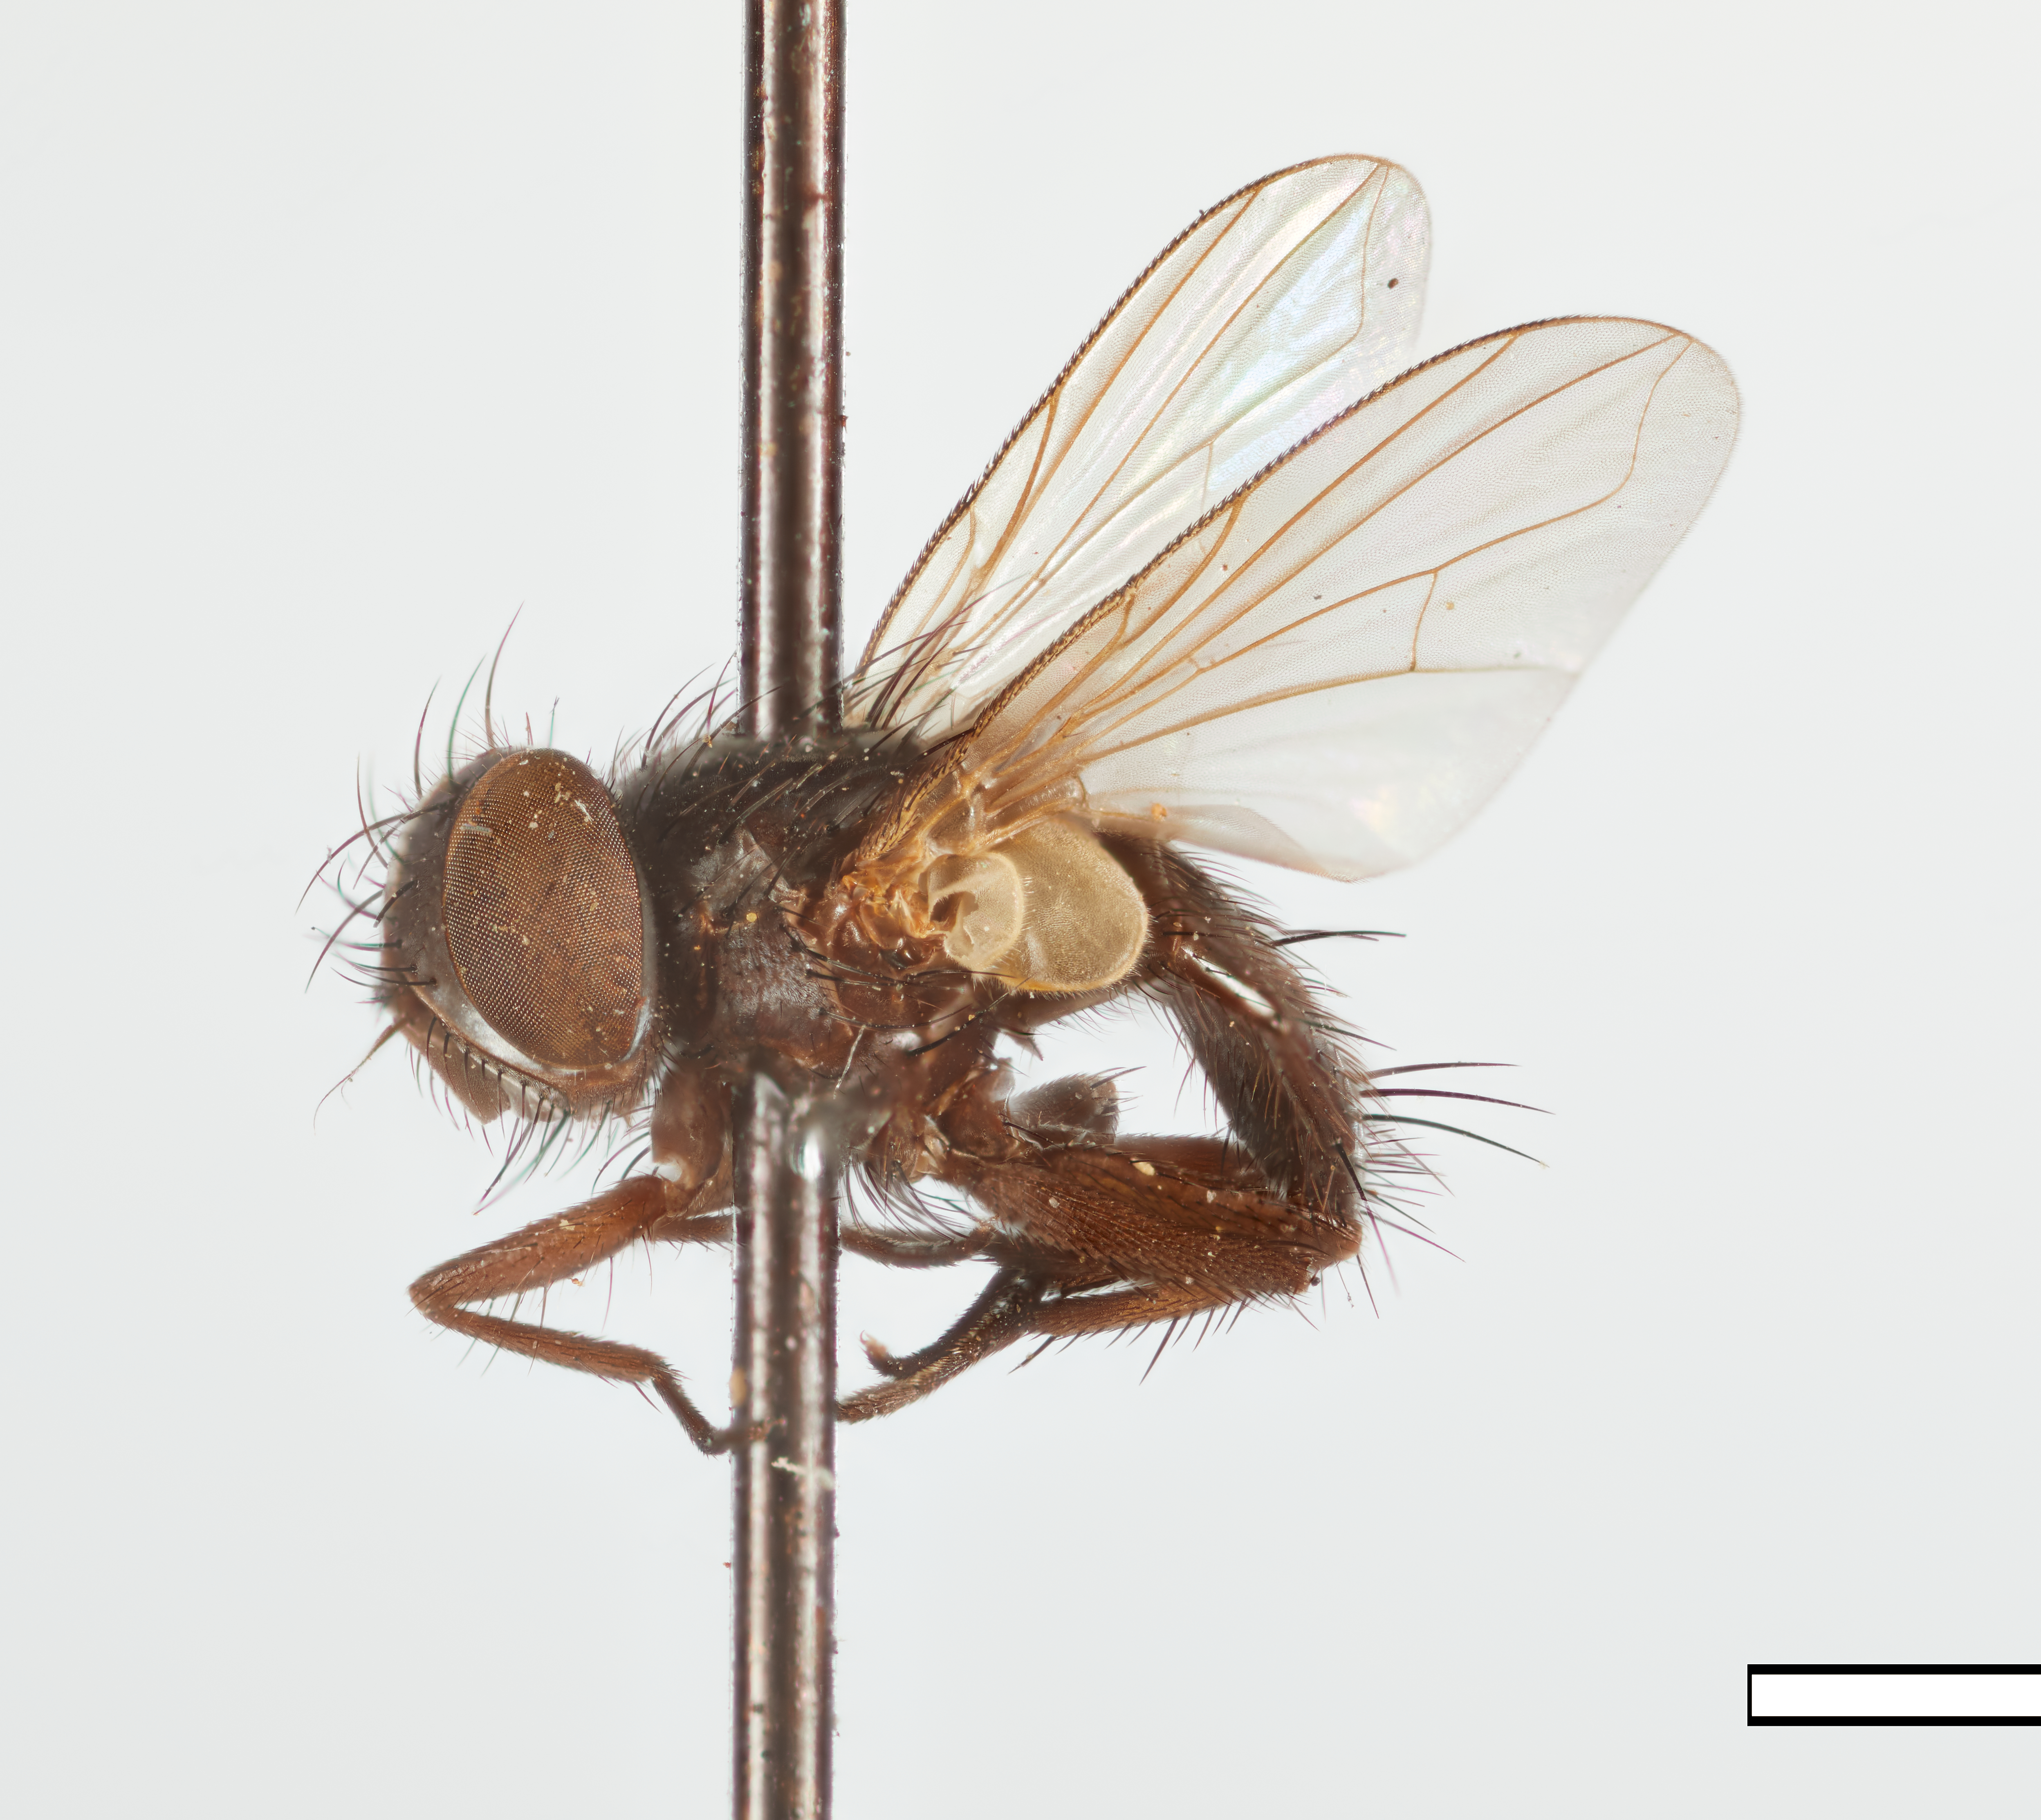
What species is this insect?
Euloewiodoria eulalia
